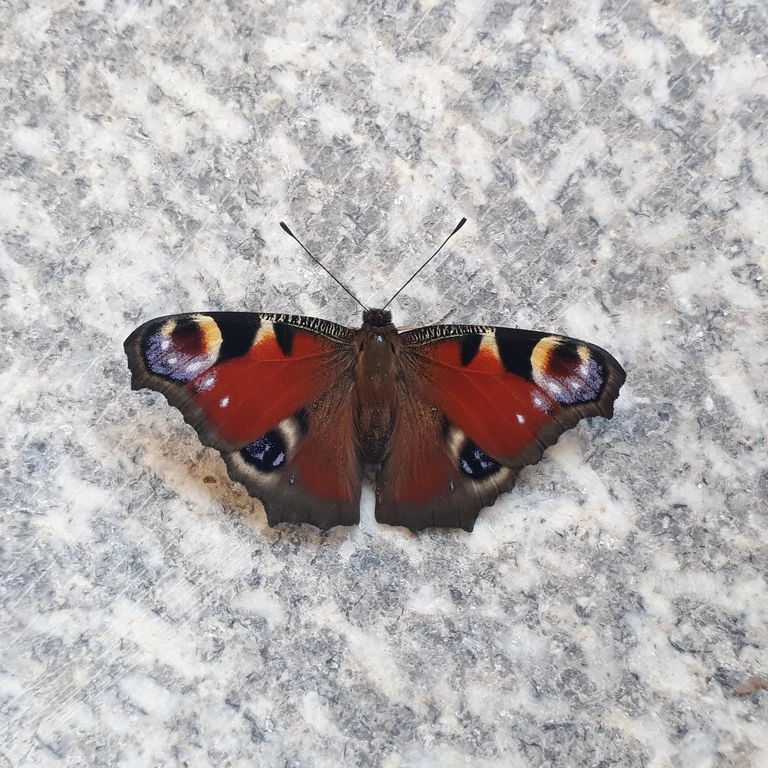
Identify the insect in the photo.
Aglais io
